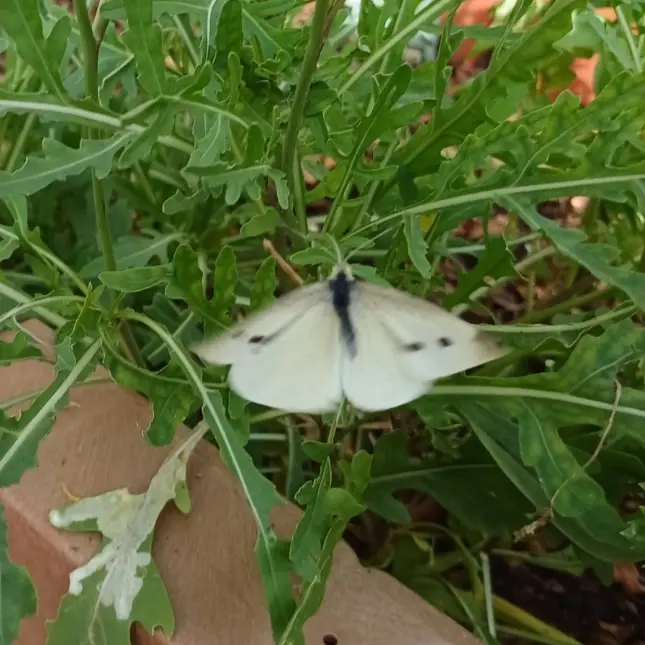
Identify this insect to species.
Pieris rapae
